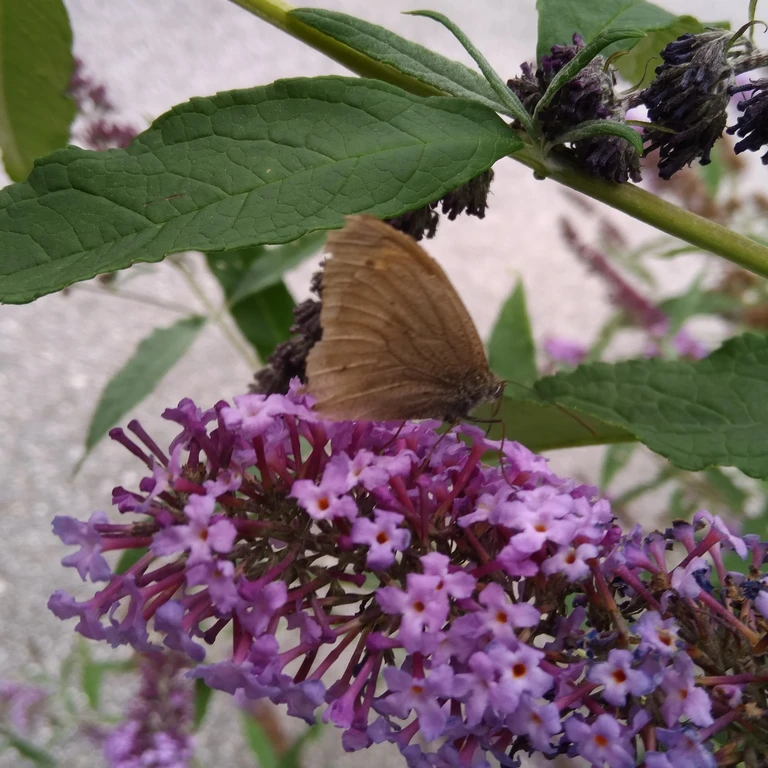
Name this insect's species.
Maniola jurtina
